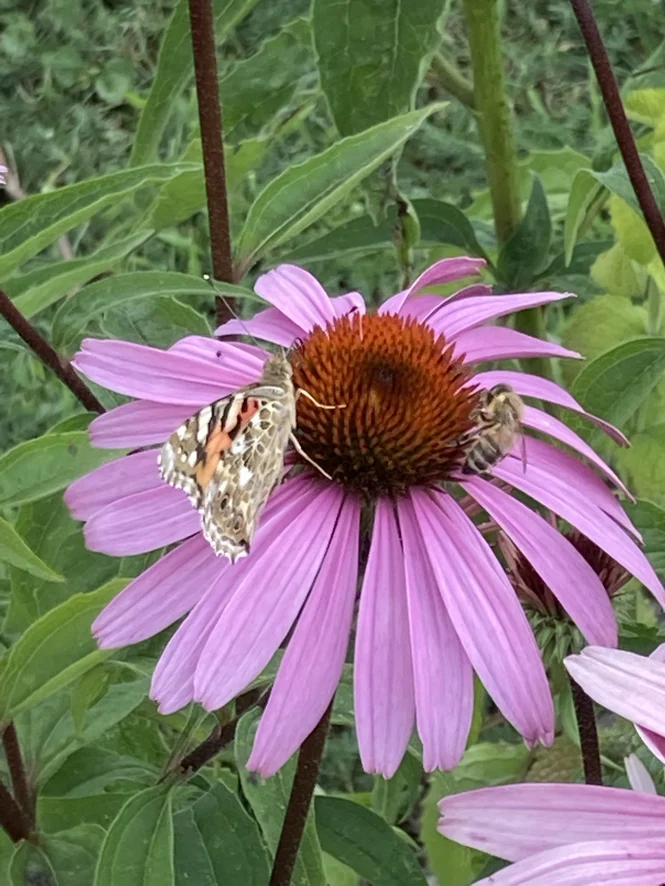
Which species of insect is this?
Vanessa cardui
